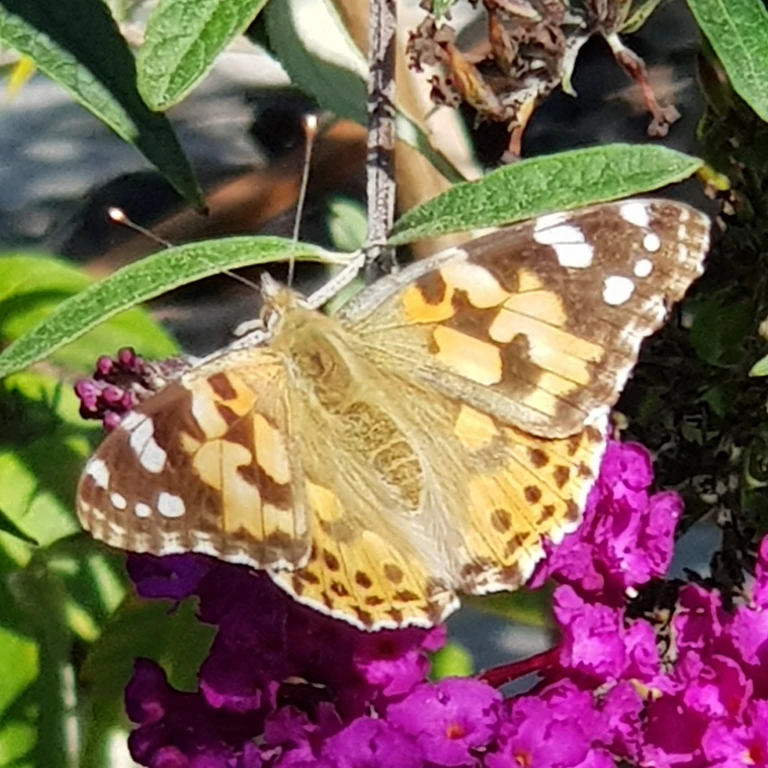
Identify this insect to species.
Vanessa cardui
